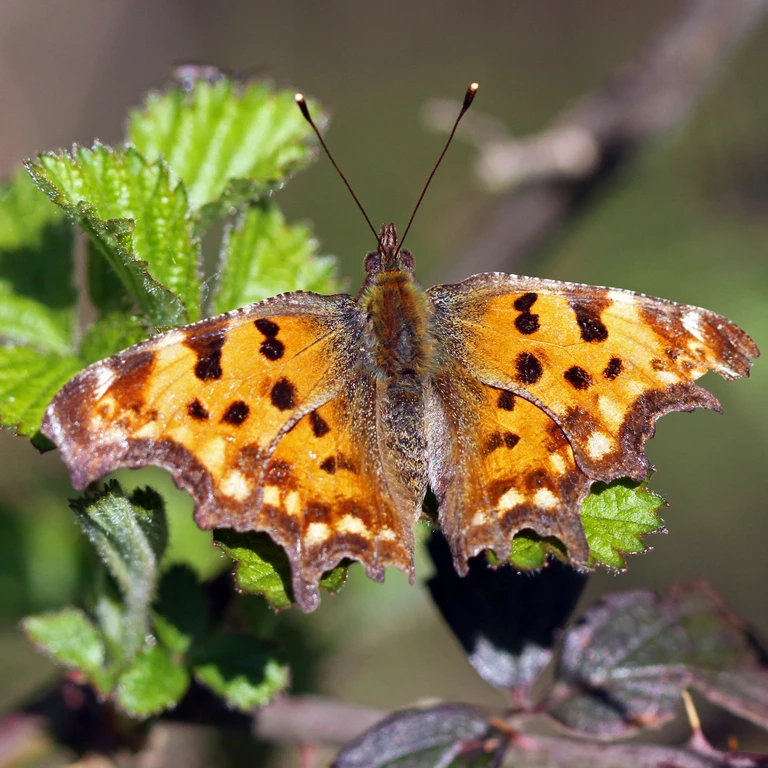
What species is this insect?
Polygonia c-album
